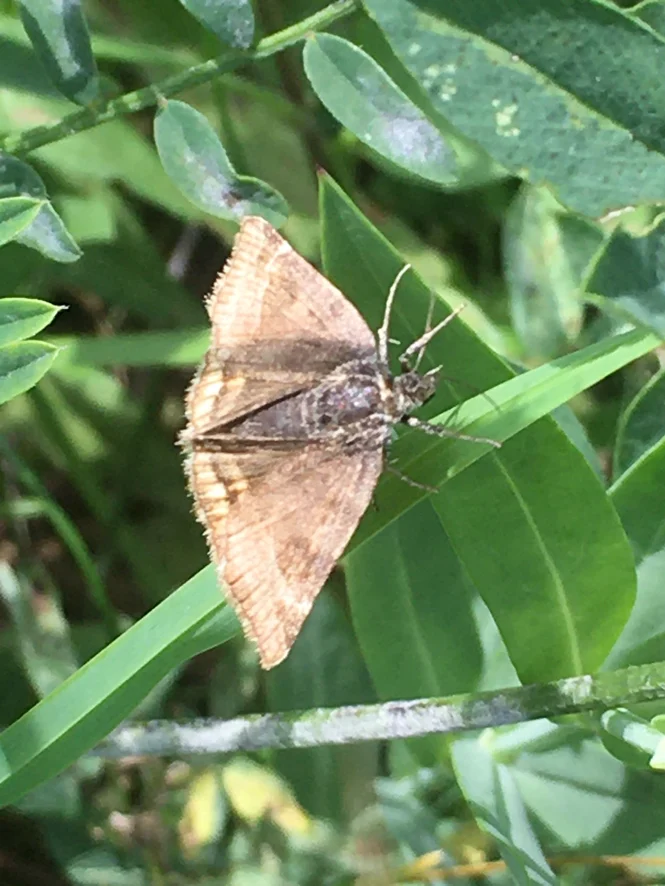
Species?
Euclidia glyphica
